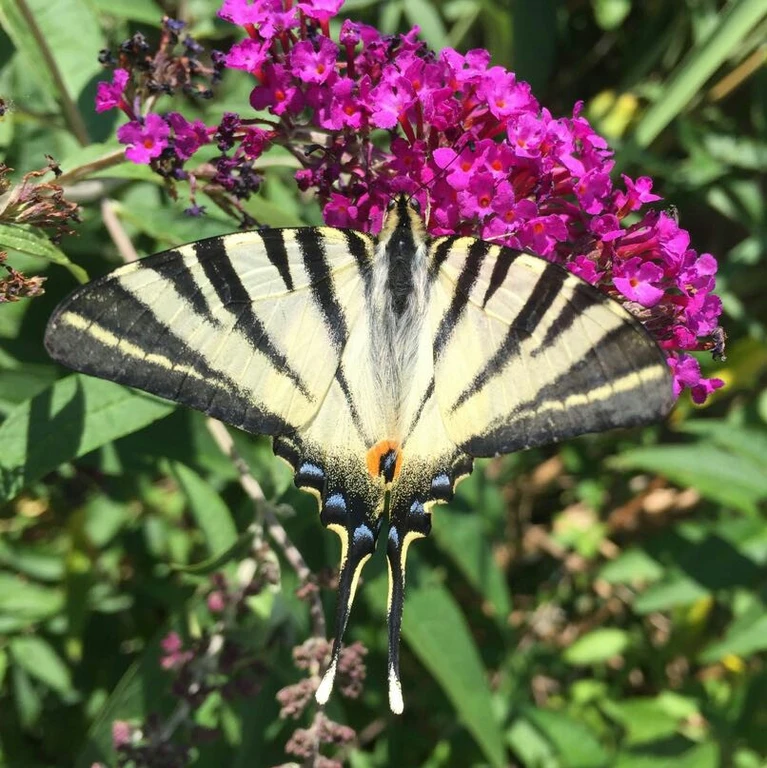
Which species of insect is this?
Iphiclides podalirius
